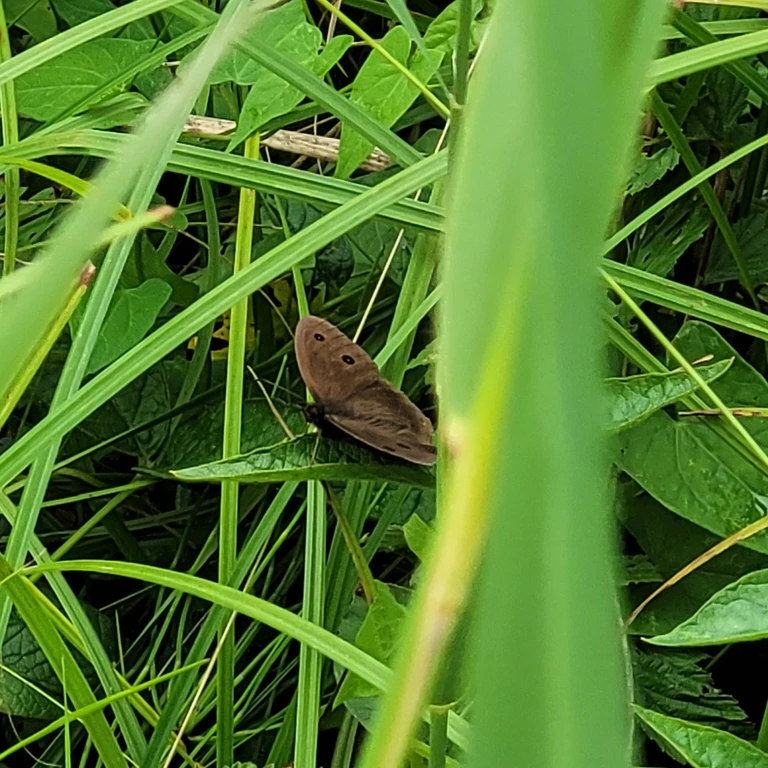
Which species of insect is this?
Minois dryas
